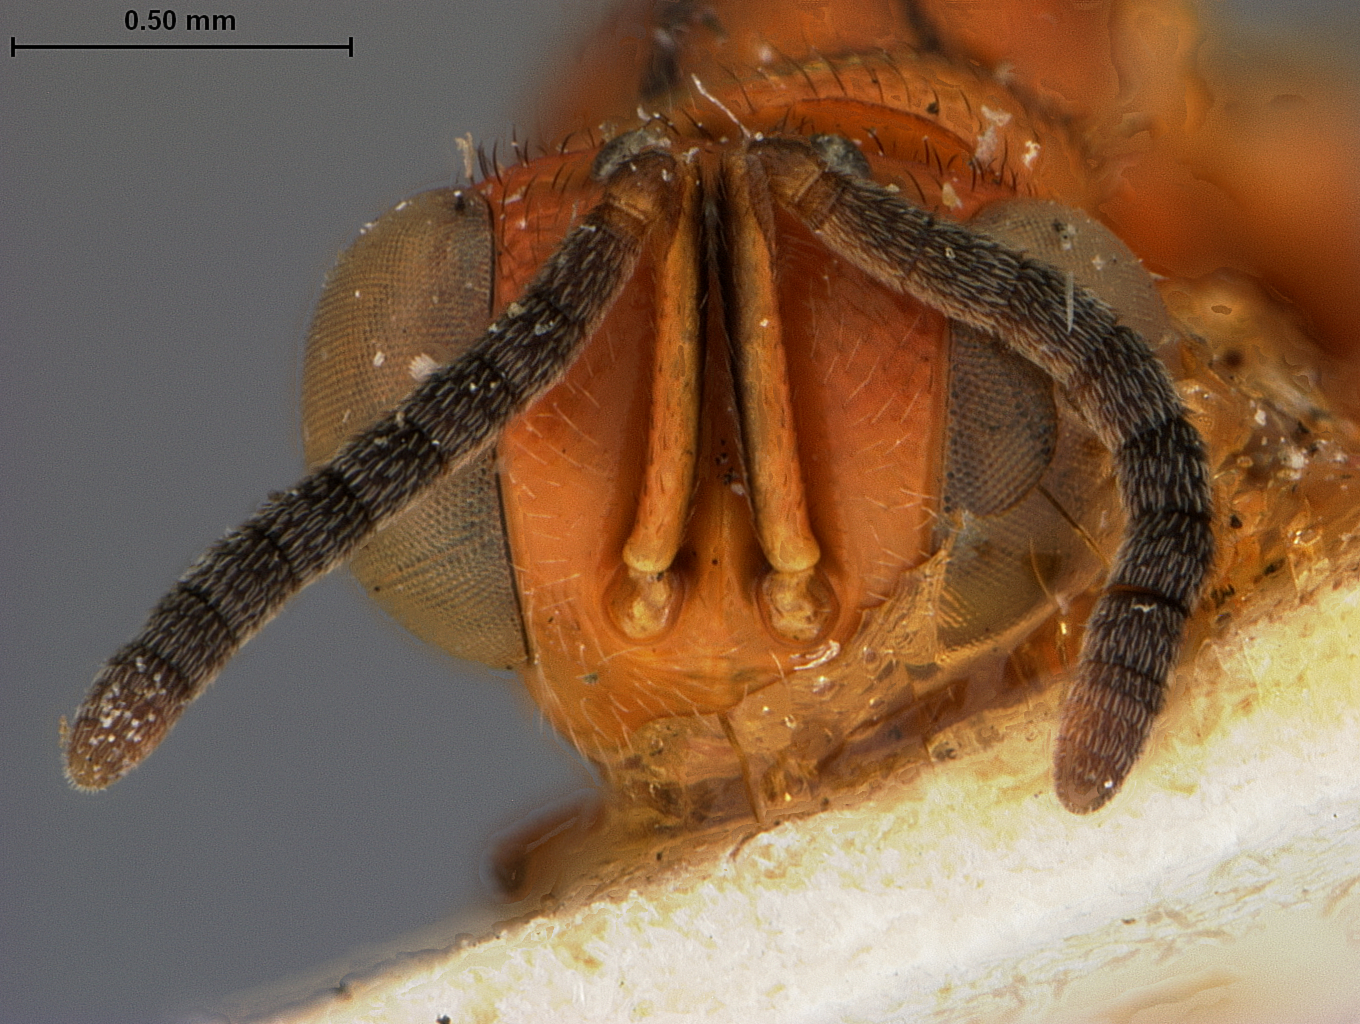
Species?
Smicra vittata
